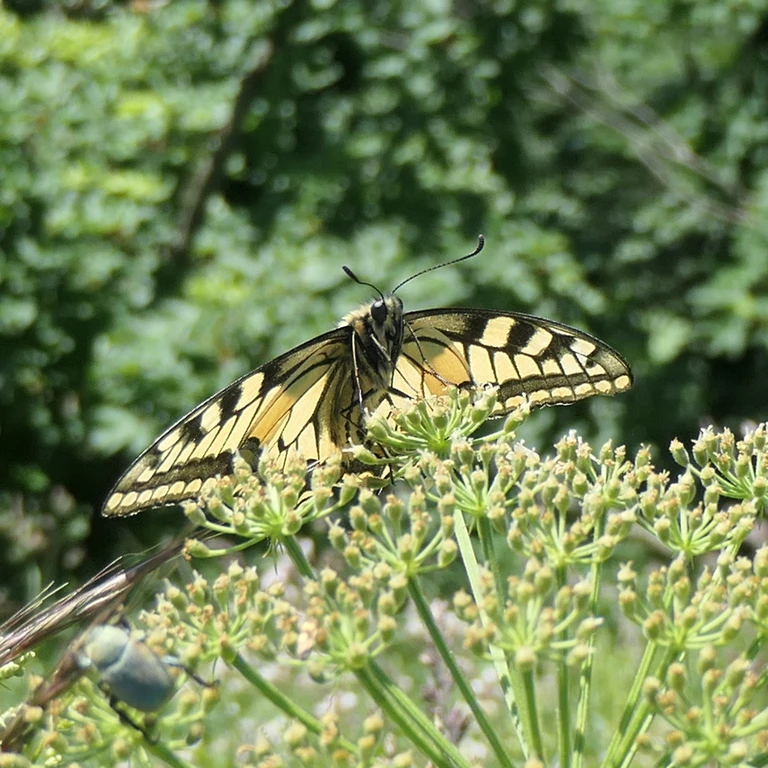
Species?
Papilio machaon
